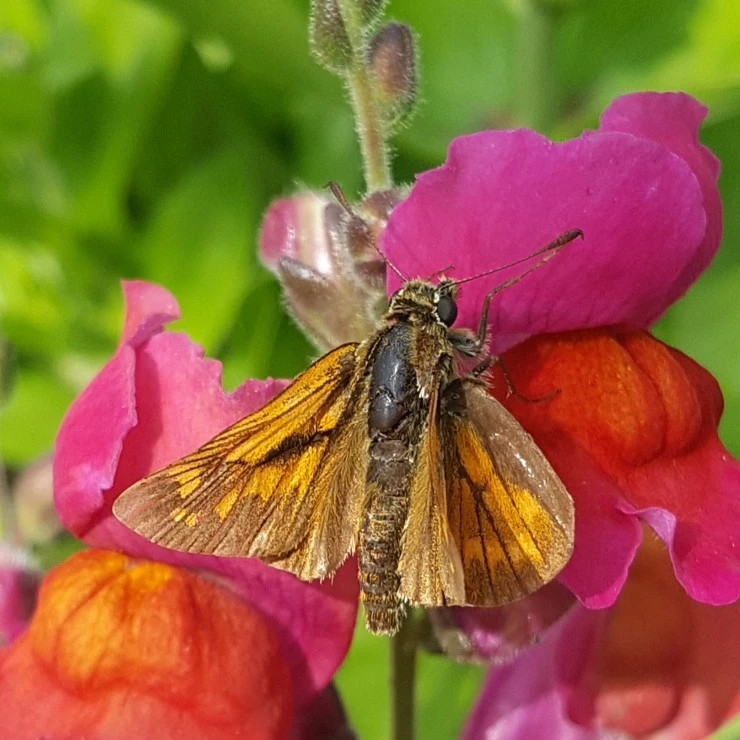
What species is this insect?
Ochlodes sylvanus (also Ochlodes venata)
